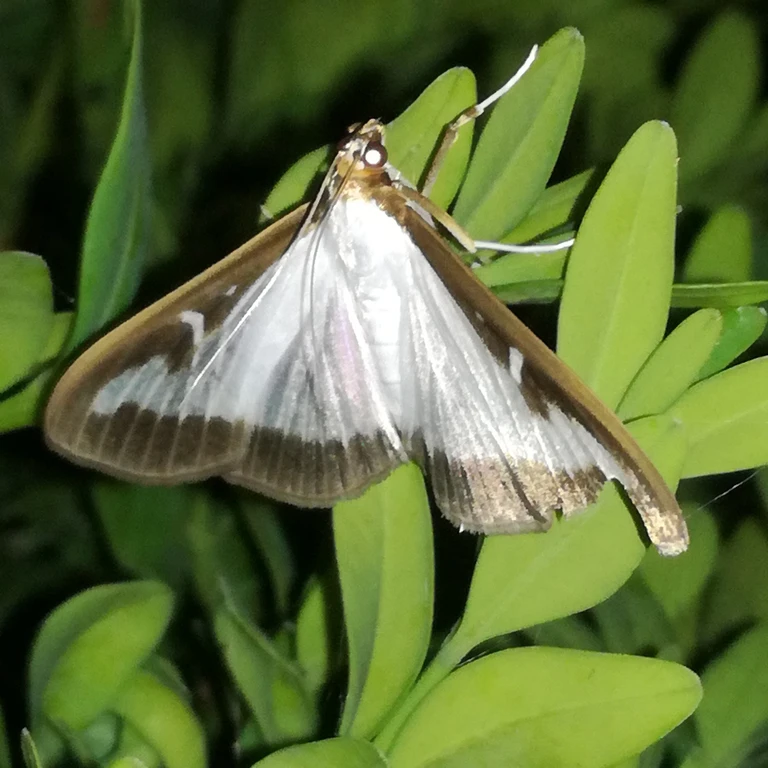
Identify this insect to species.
Cydalima perspectalis
